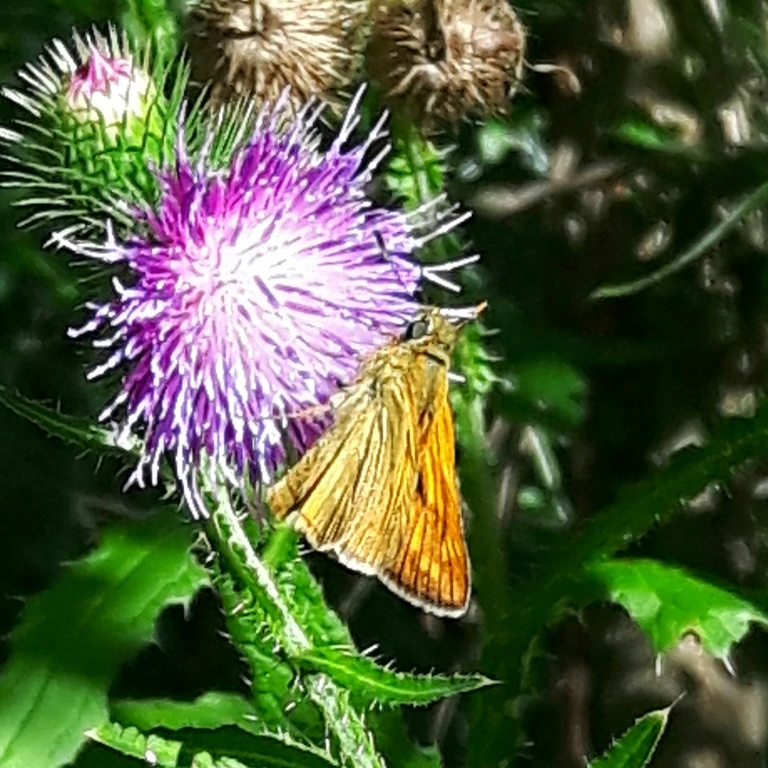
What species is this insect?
Ochlodes sylvanus (also Ochlodes venata)
